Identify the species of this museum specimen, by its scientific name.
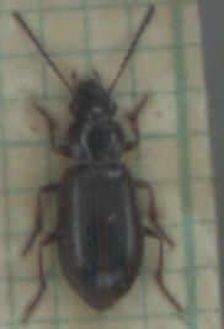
Dicheirotrichus placidus
